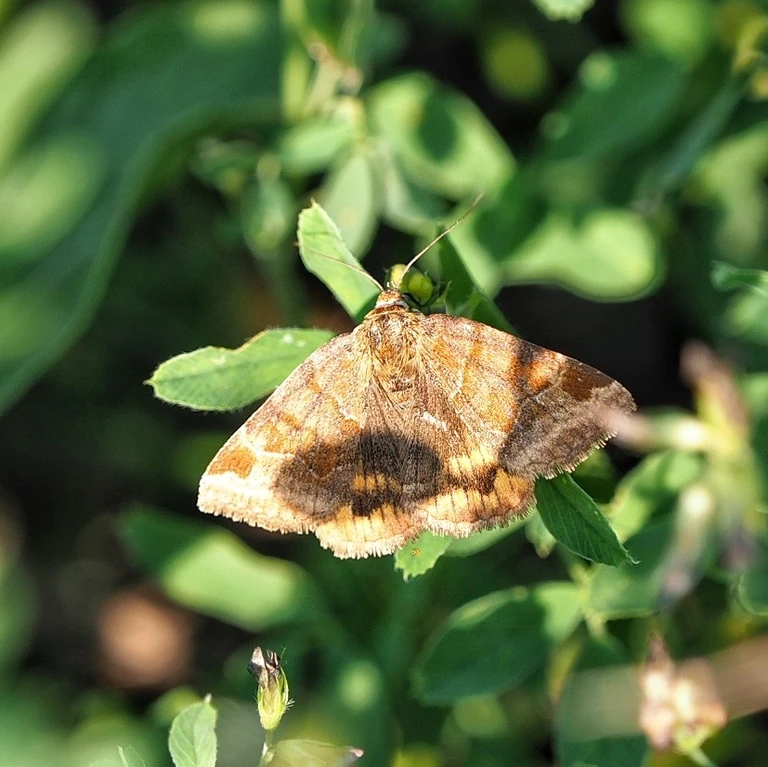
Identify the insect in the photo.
Euclidia glyphica
